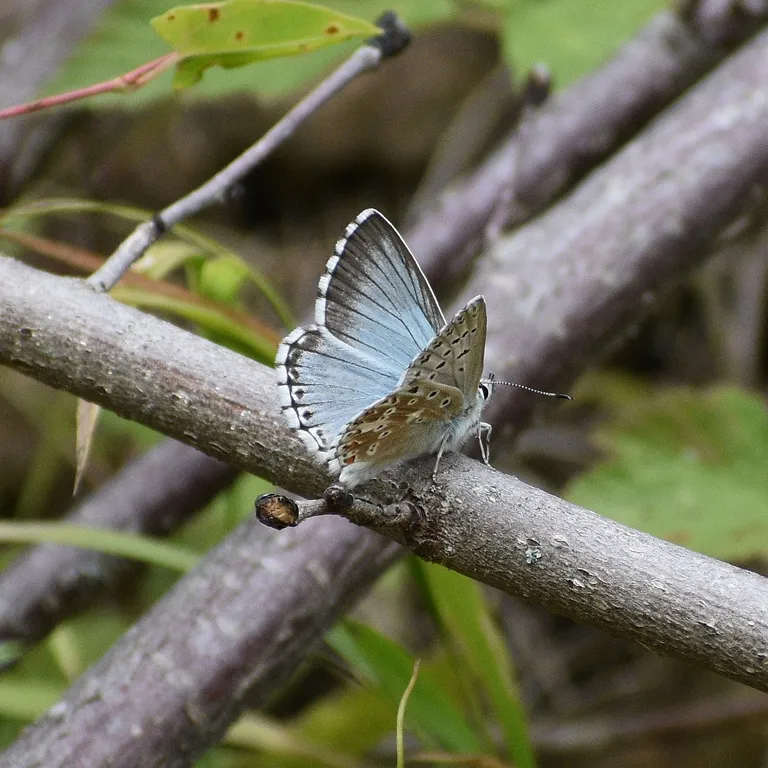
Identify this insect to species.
Lysandra coridon
